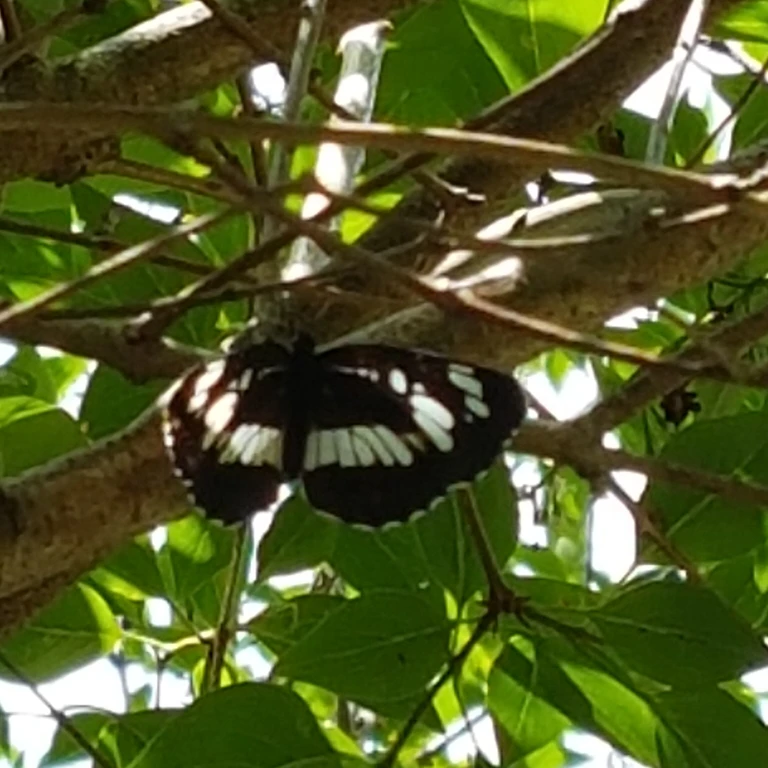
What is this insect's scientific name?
Neptis rivularis
